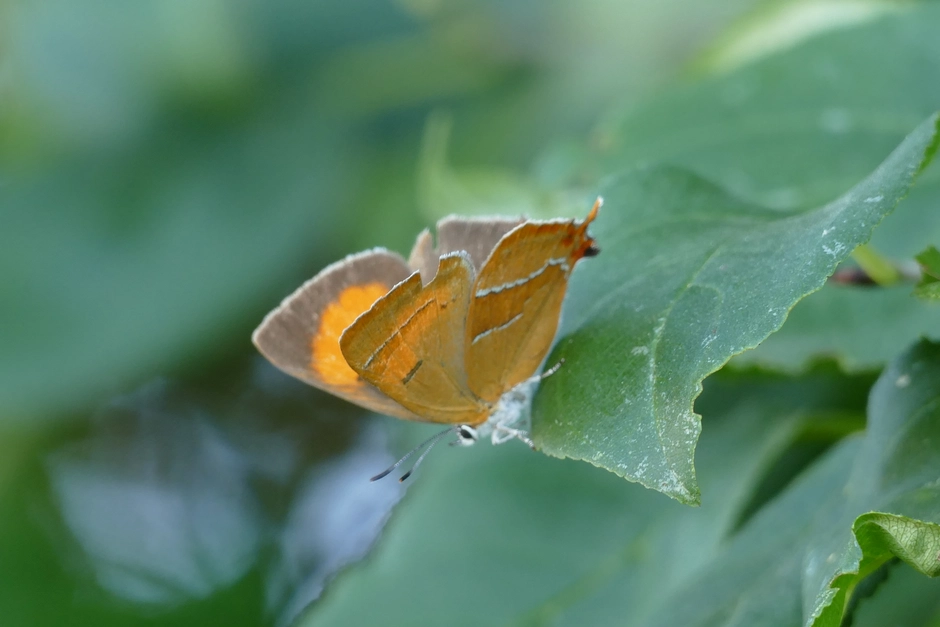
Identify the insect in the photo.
Thecla betulae
